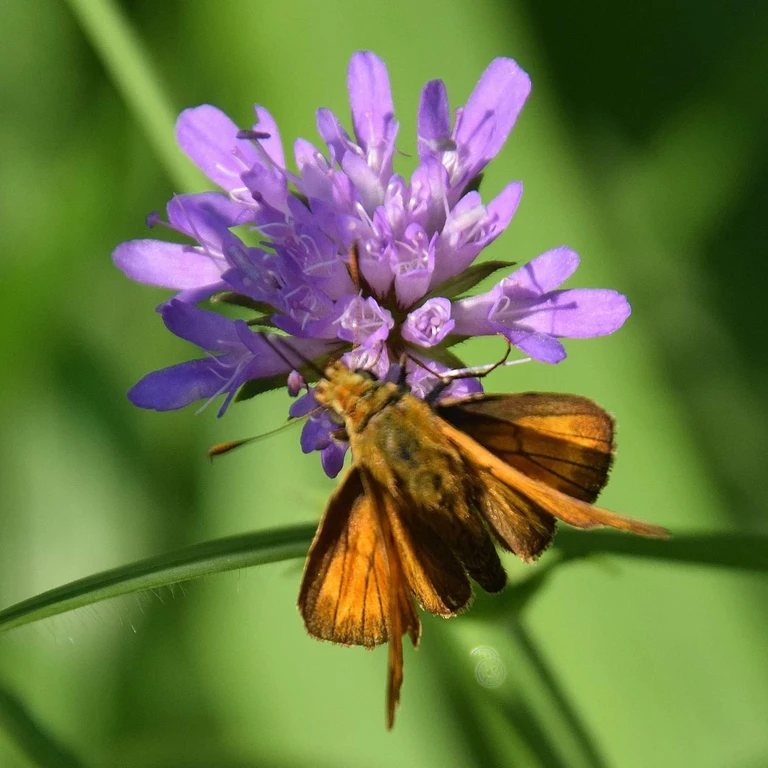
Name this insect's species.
Ochlodes sylvanus (also Ochlodes venata)
